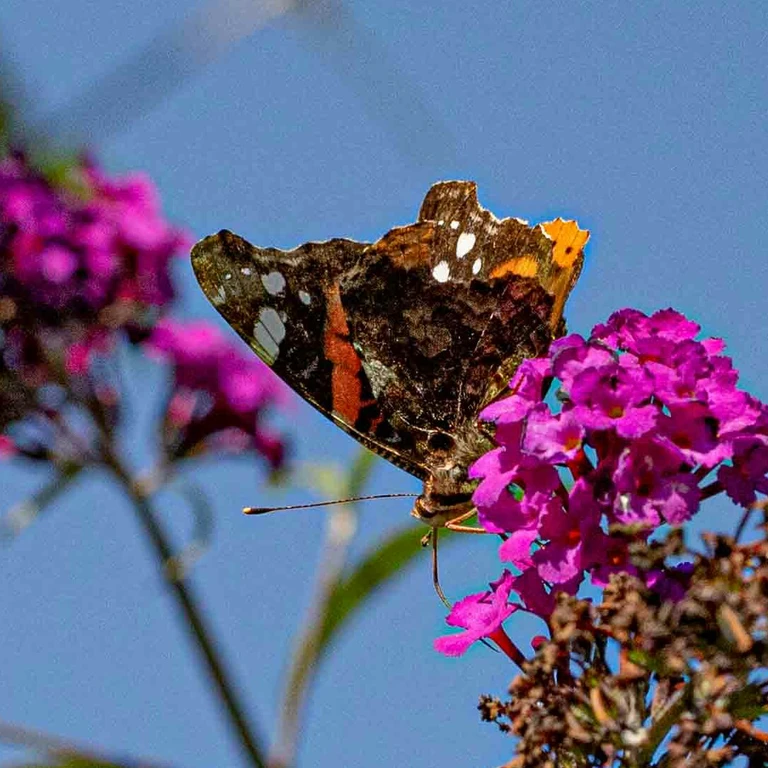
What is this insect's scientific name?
Vanessa atalanta
